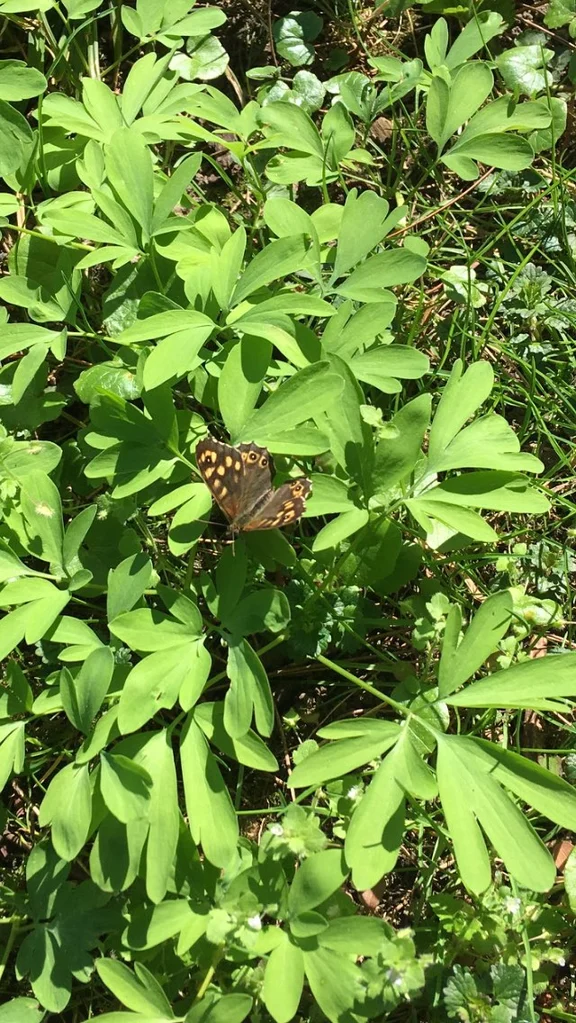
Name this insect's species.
Pararge aegeria
